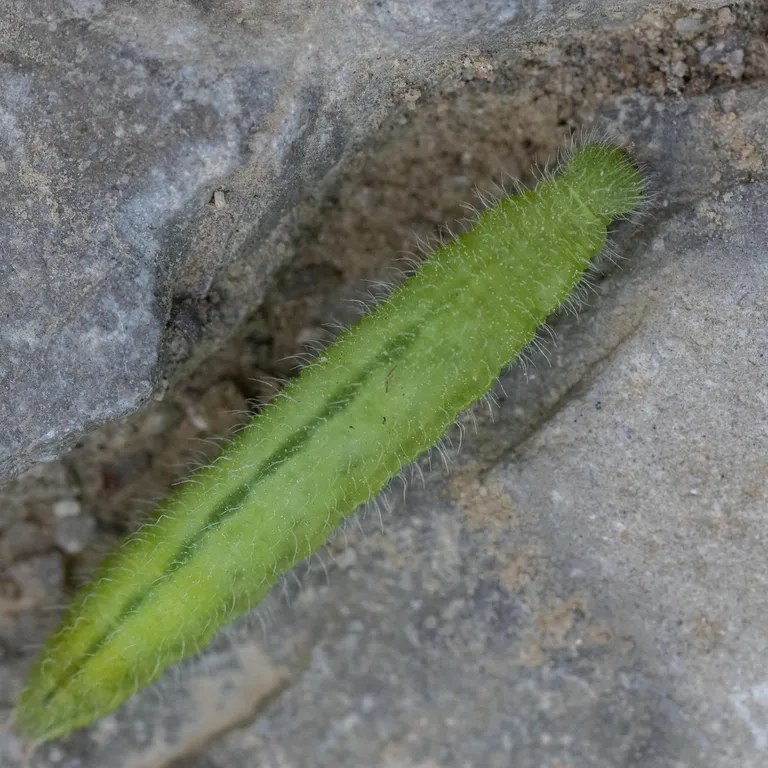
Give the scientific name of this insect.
Maniola jurtina
